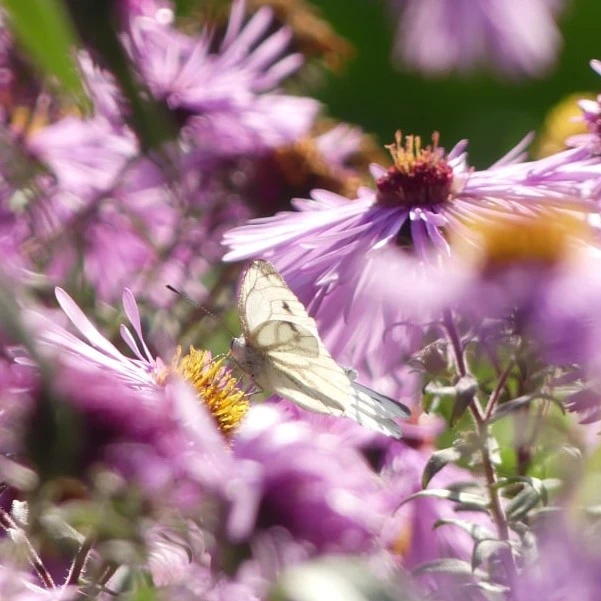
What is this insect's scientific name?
Pieris napi
